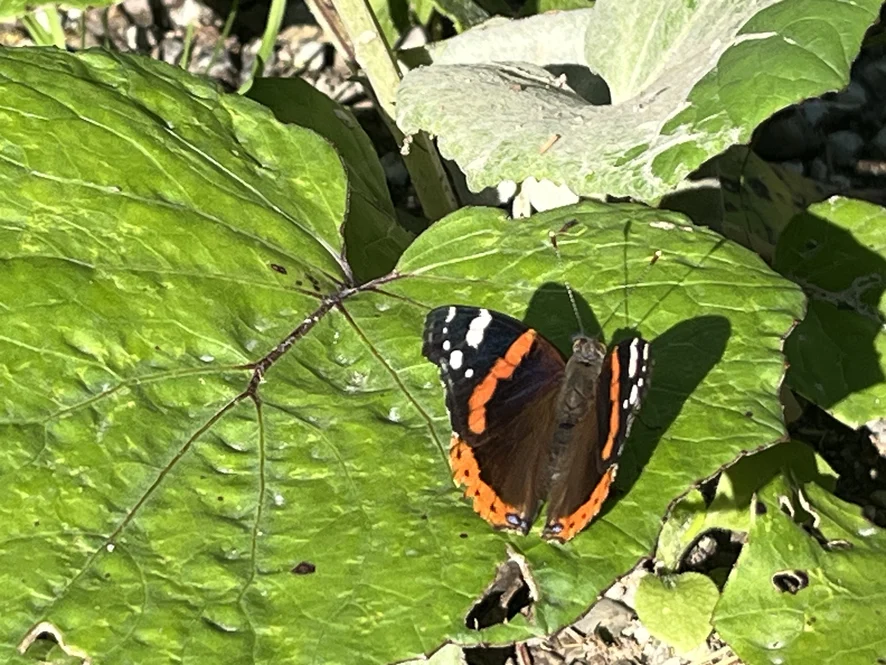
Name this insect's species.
Vanessa atalanta
